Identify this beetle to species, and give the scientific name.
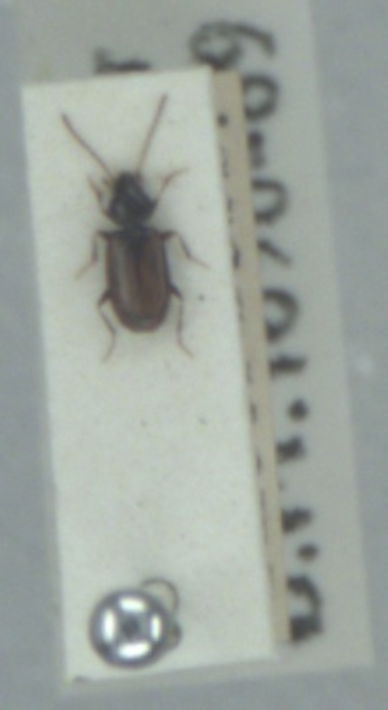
Tachys scutellaris
